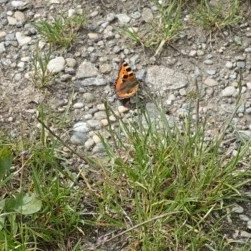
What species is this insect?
Aglais urticae
